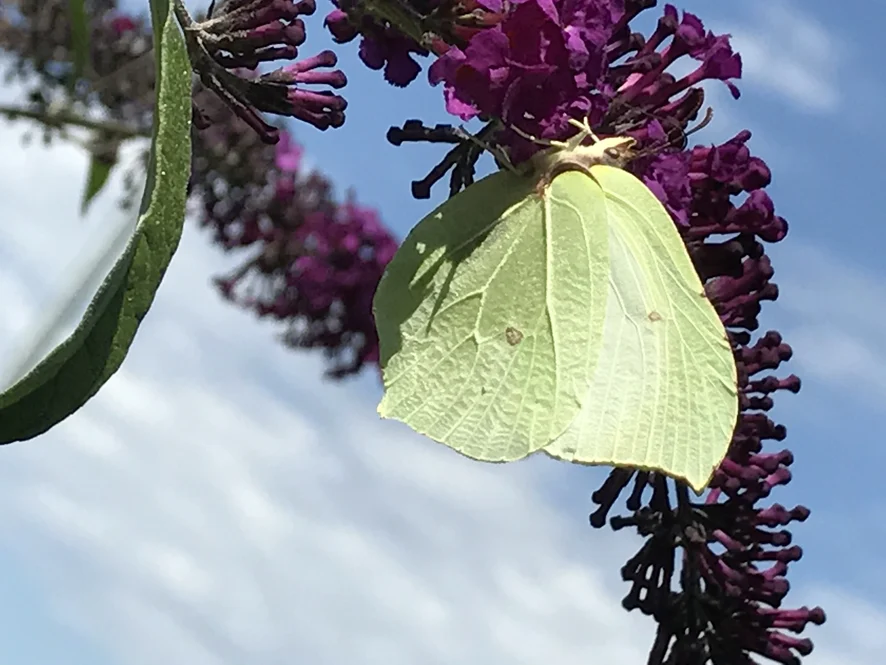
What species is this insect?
Gonepteryx rhamni
